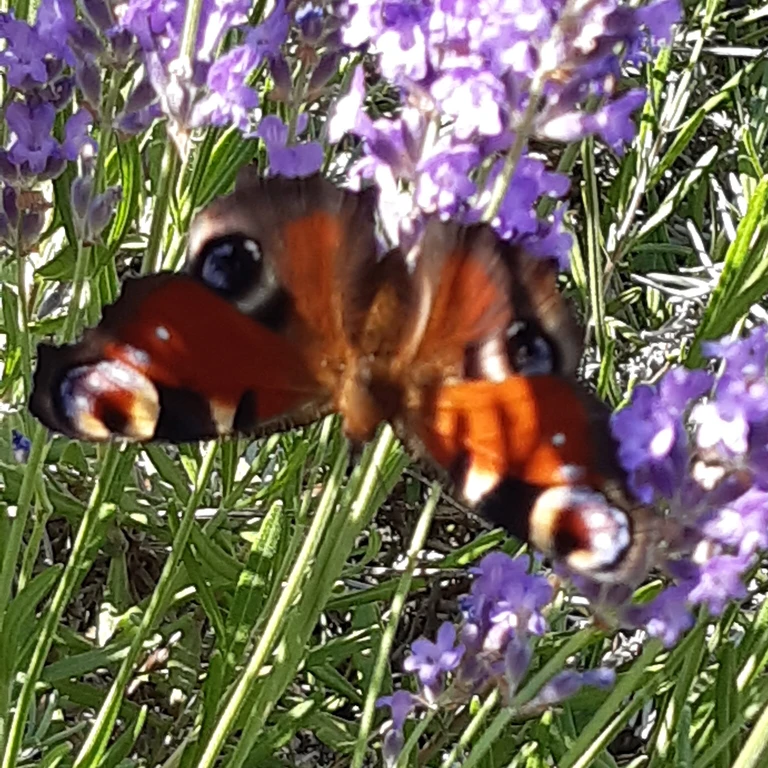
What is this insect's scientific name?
Aglais io
